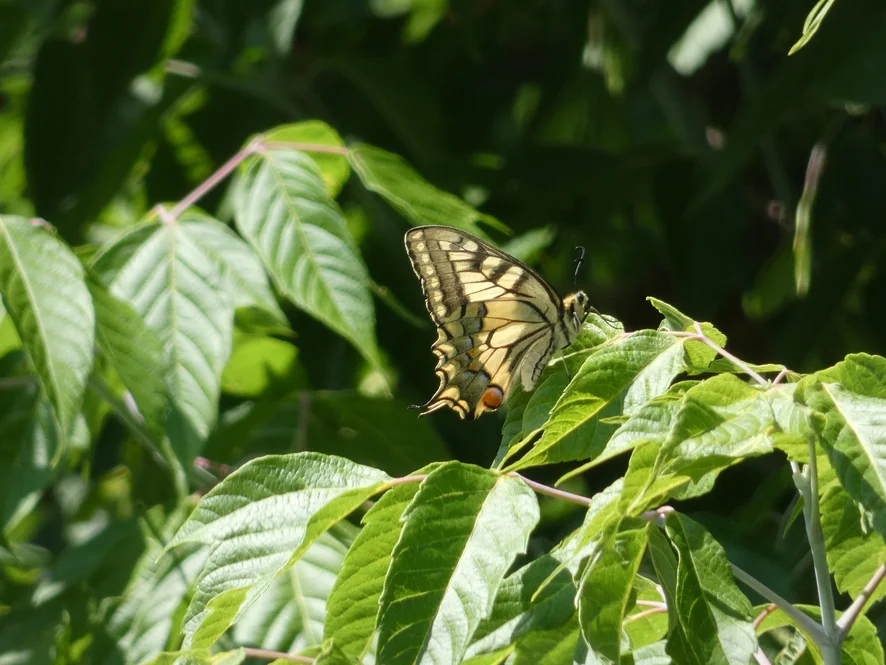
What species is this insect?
Papilio machaon
